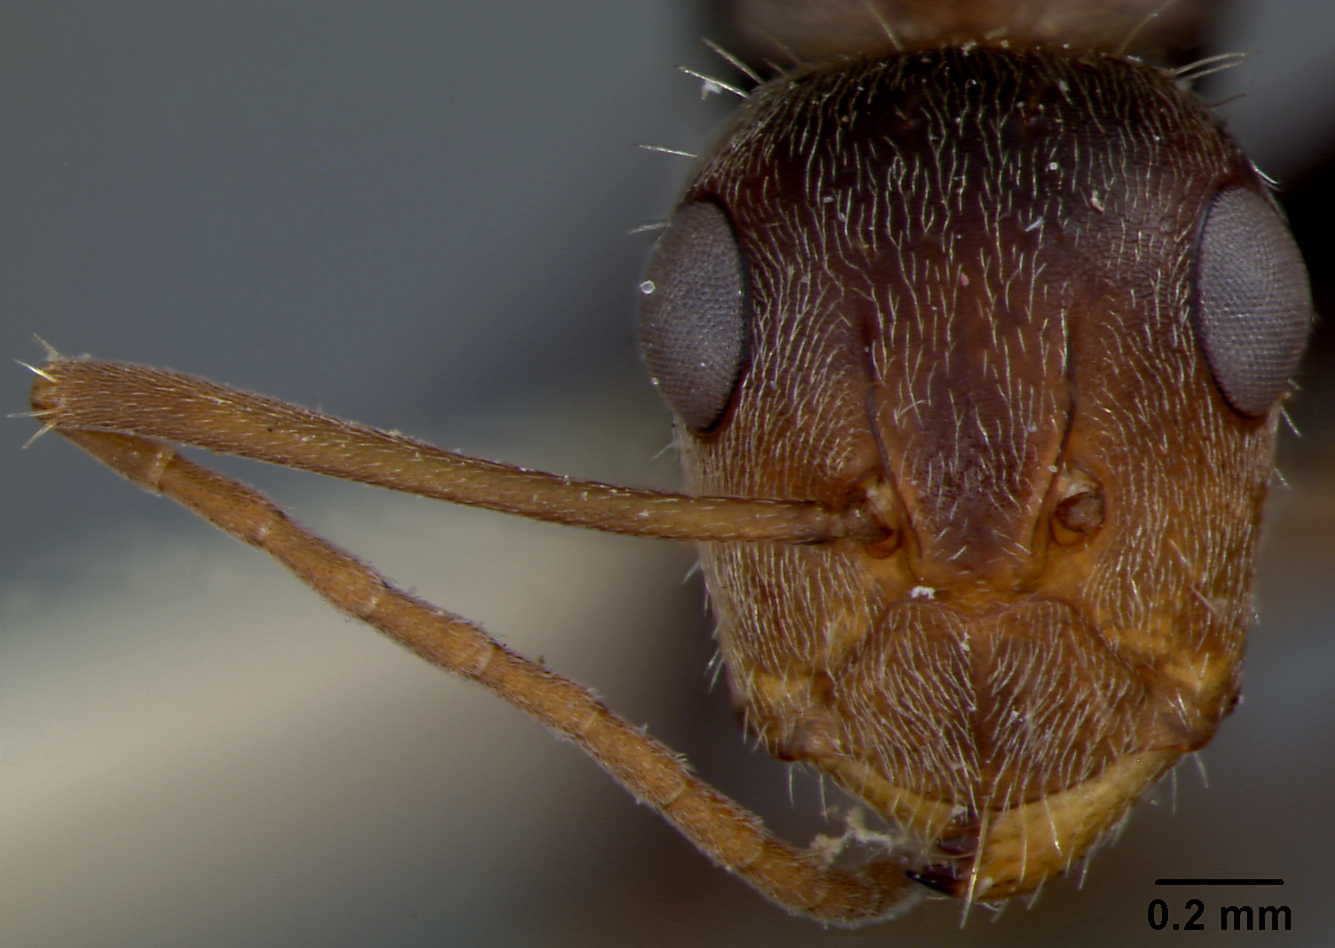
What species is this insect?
Camponotus punctulatus
